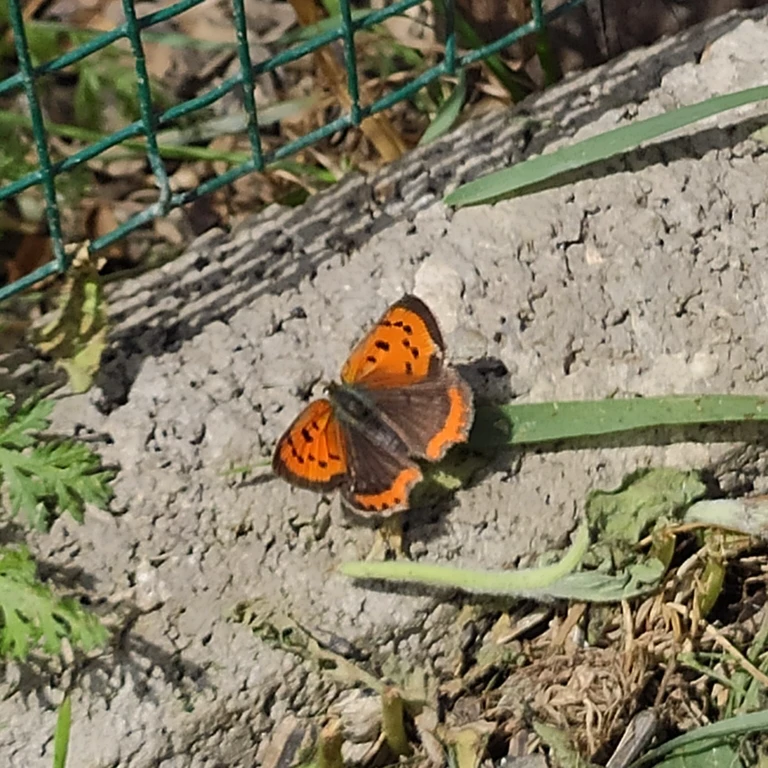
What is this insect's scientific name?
Lycaena phlaeas
